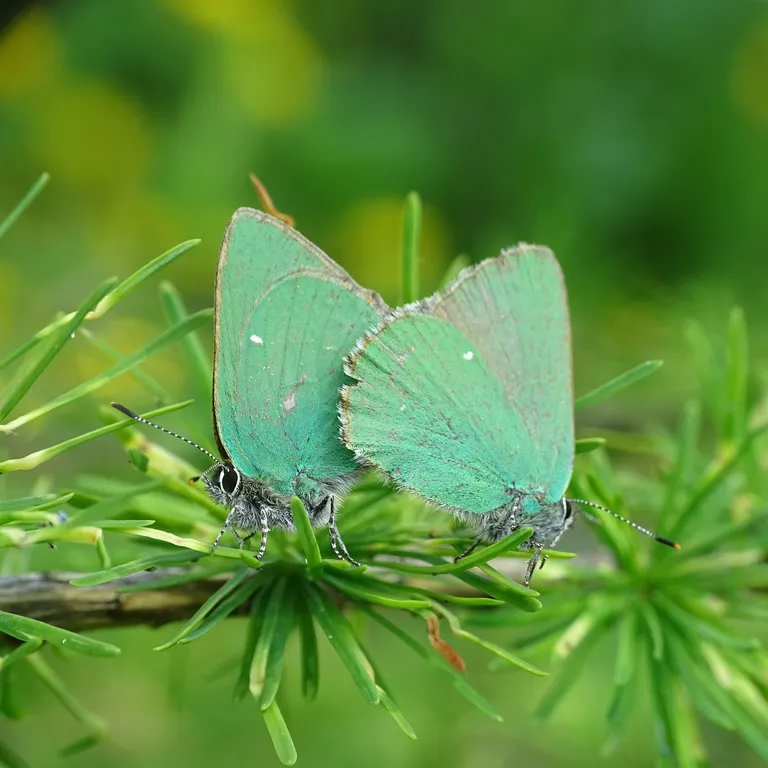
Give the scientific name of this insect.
Callophrys rubi
